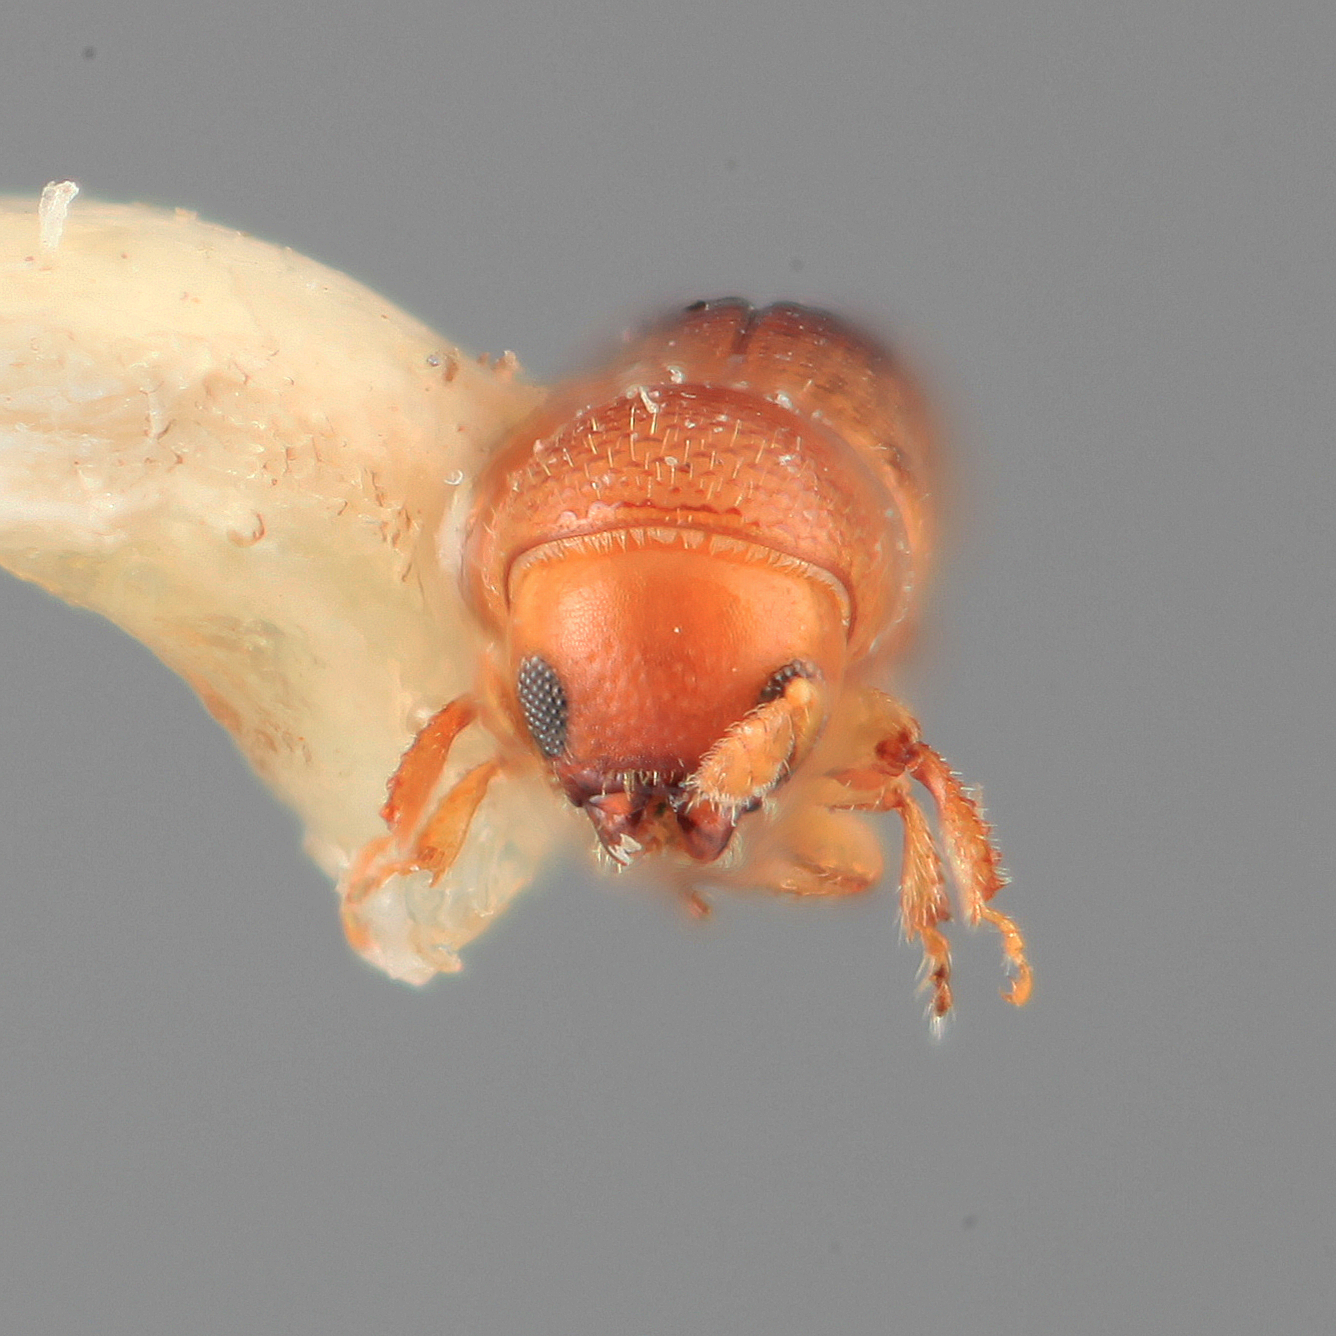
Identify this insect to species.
Monarthrum morsum
